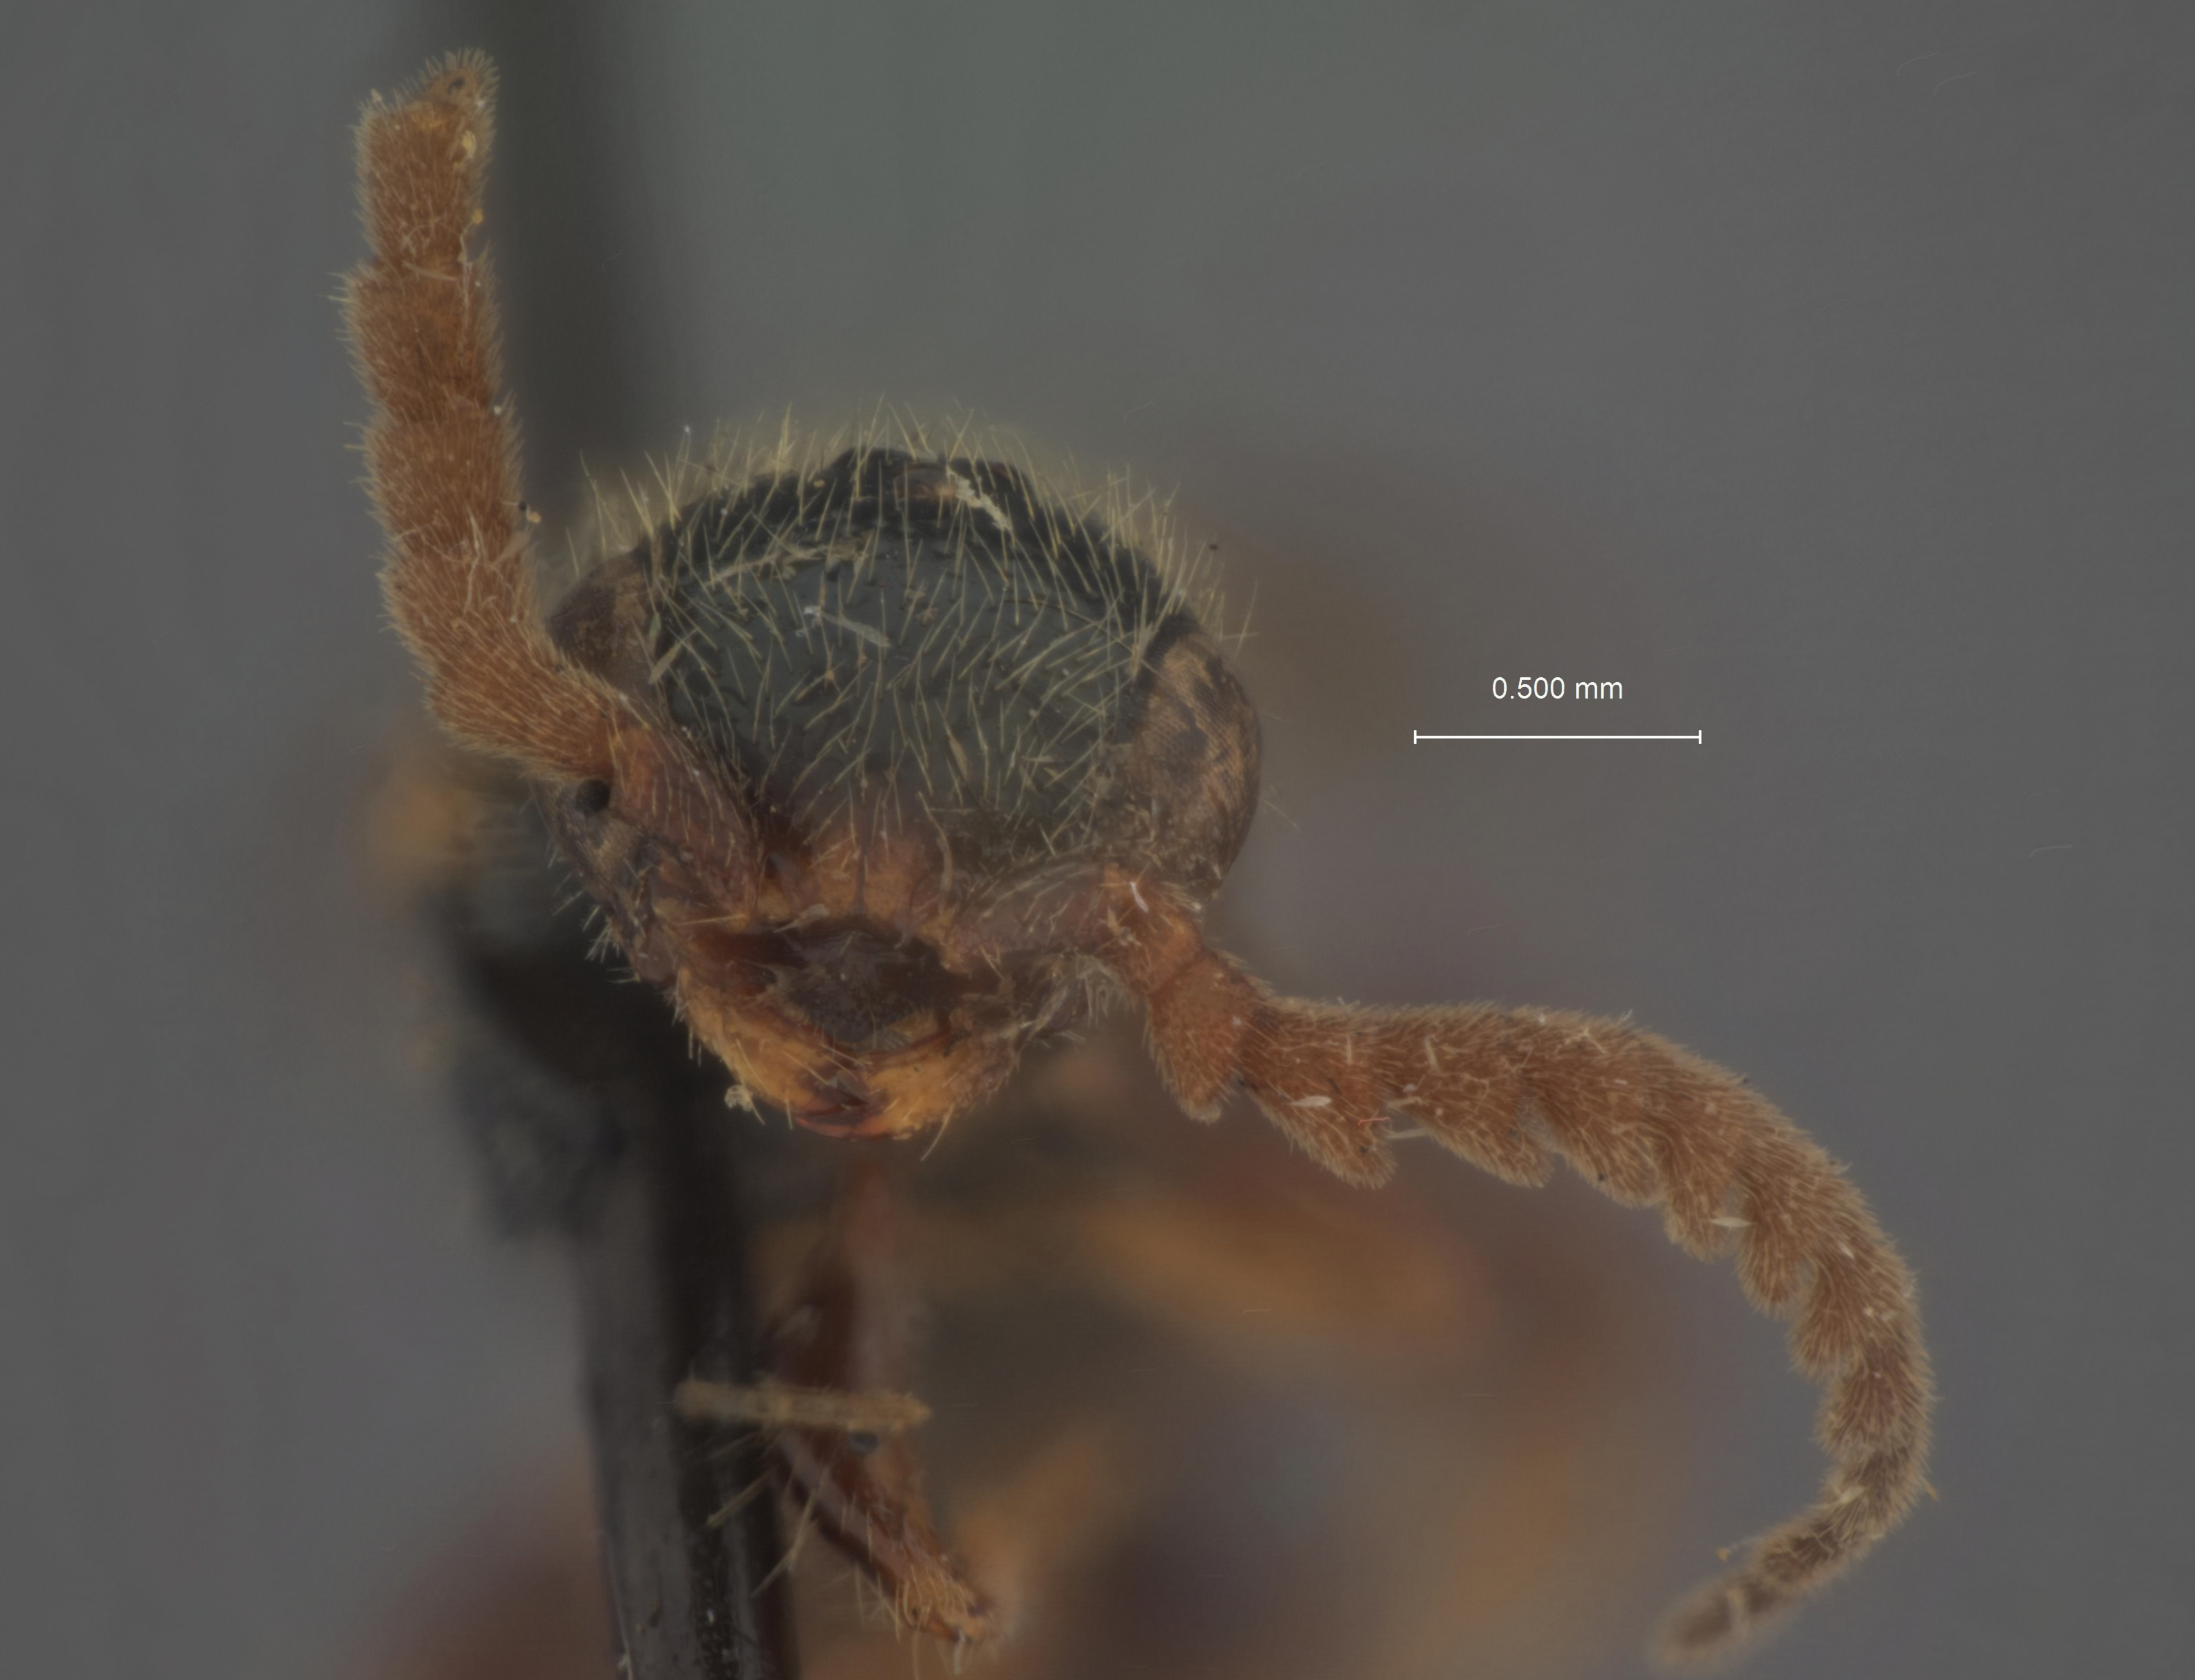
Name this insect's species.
Calyozina neotropica
